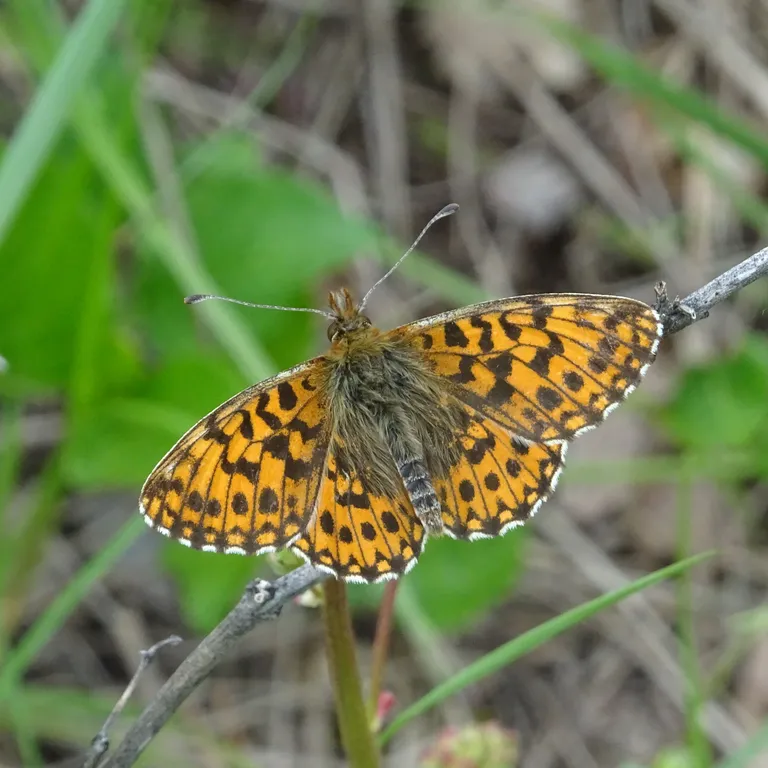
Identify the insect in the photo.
Boloria dia
